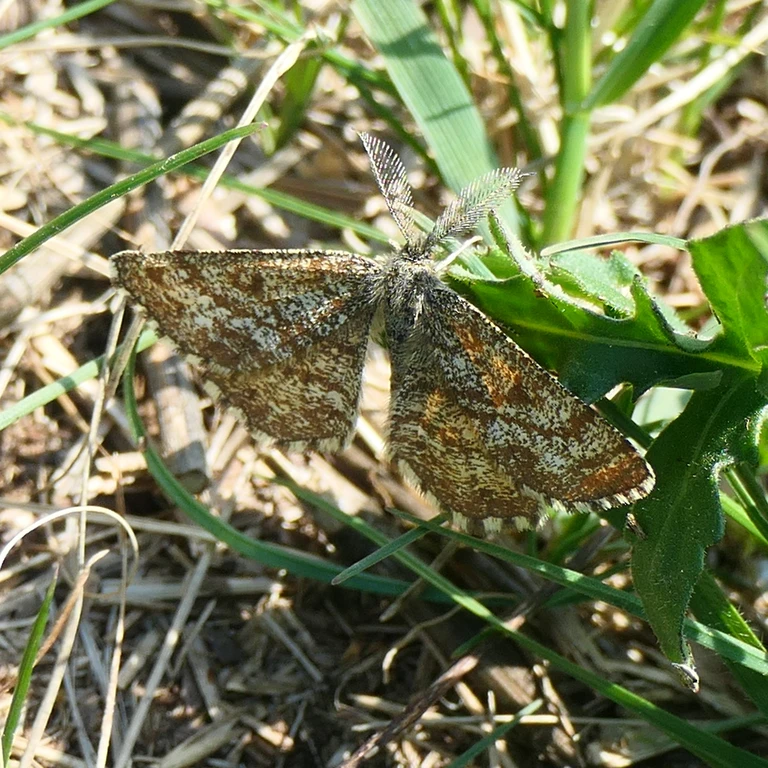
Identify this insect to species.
Ematurga atomaria
